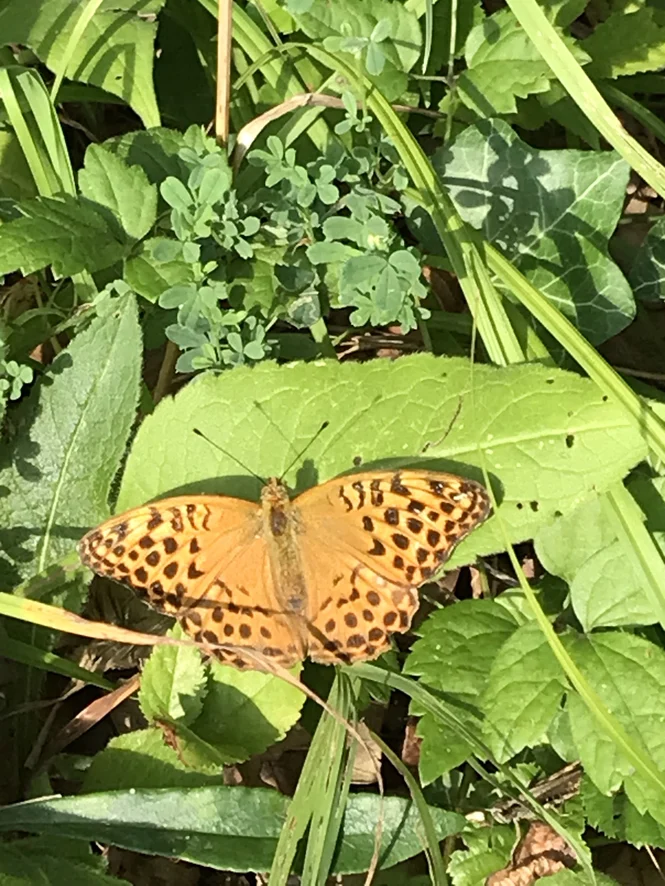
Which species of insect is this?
Argynnis paphia
